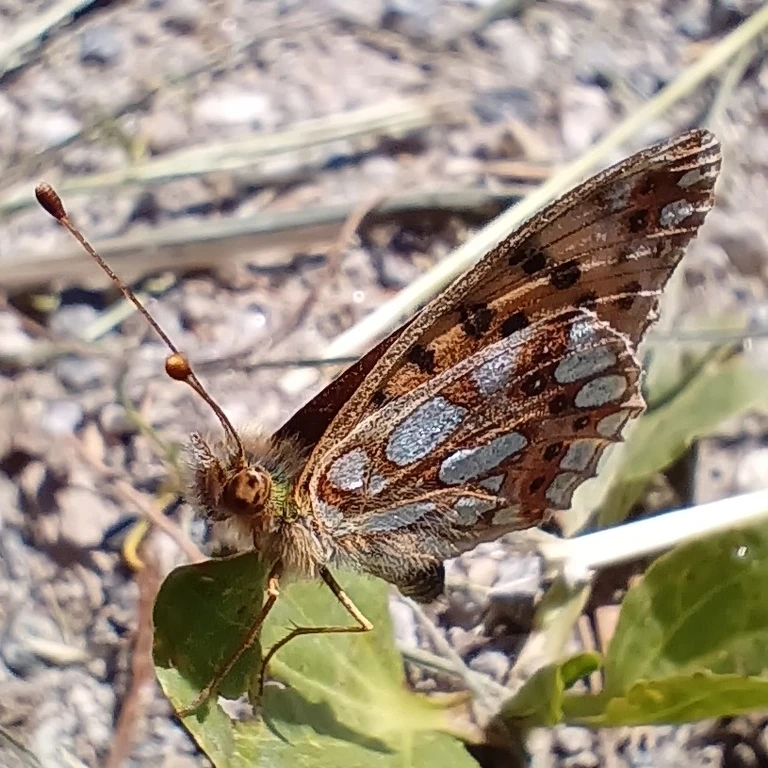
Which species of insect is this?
Issoria lathonia
